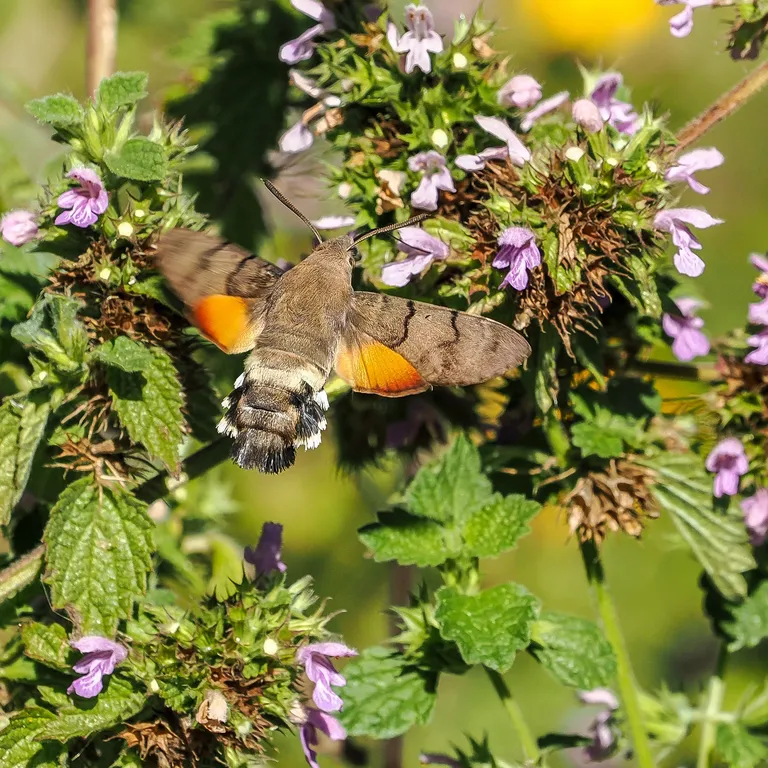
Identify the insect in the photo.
Macroglossum stellatarum
